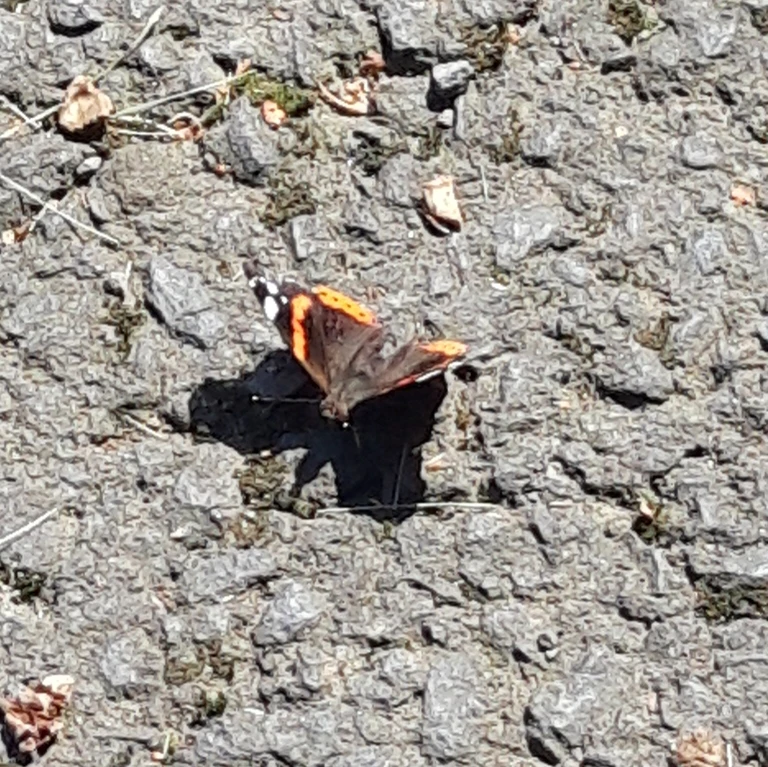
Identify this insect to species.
Vanessa atalanta
